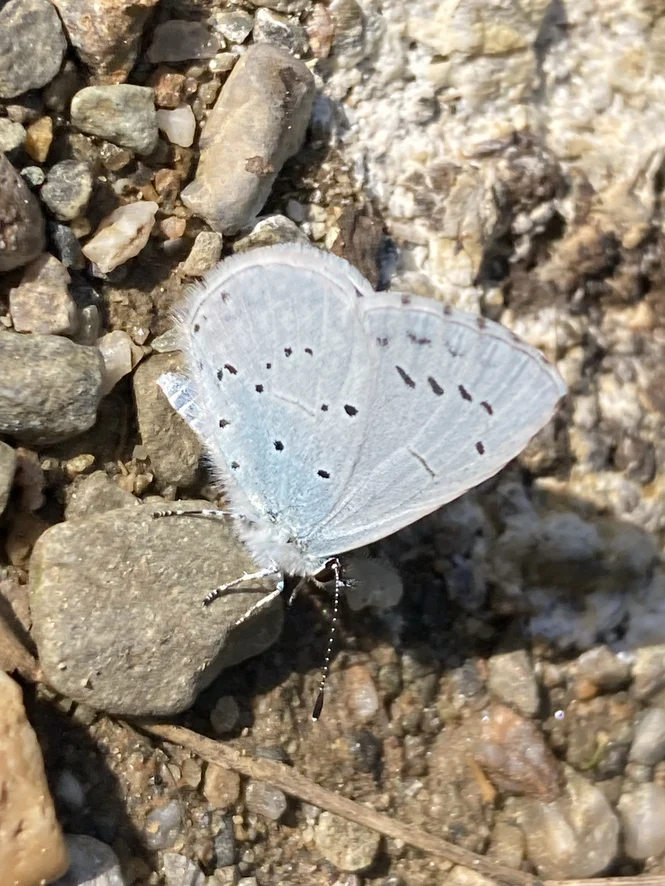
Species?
Celastrina argiolus
